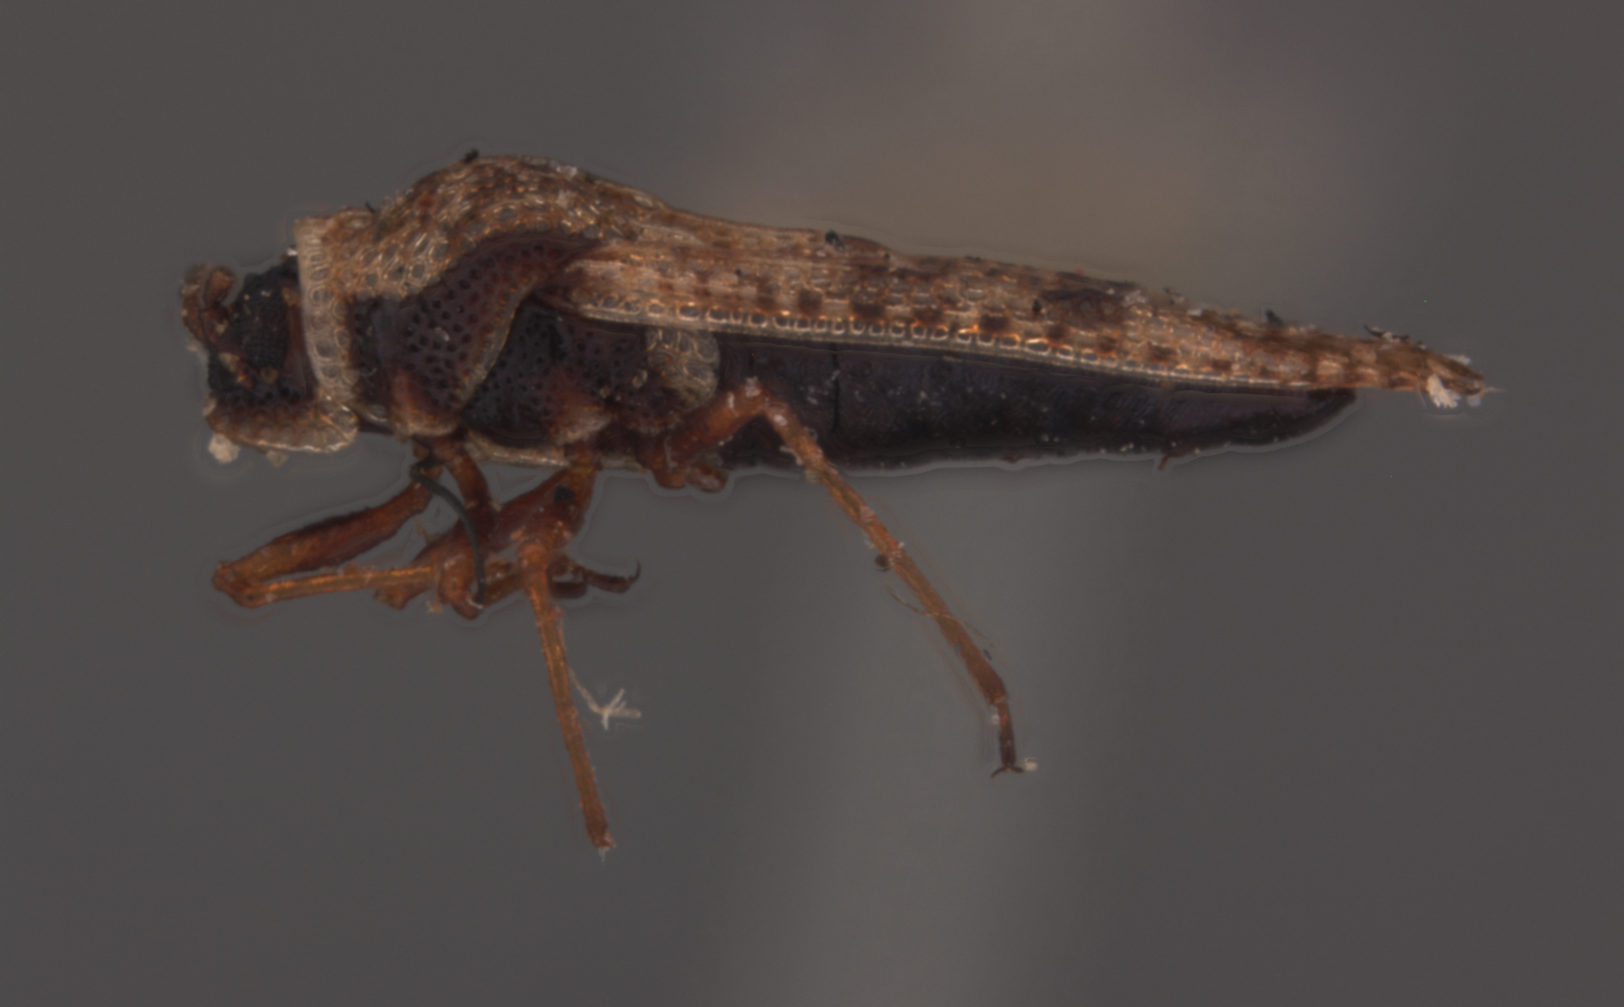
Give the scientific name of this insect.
Monanthia labeculata
